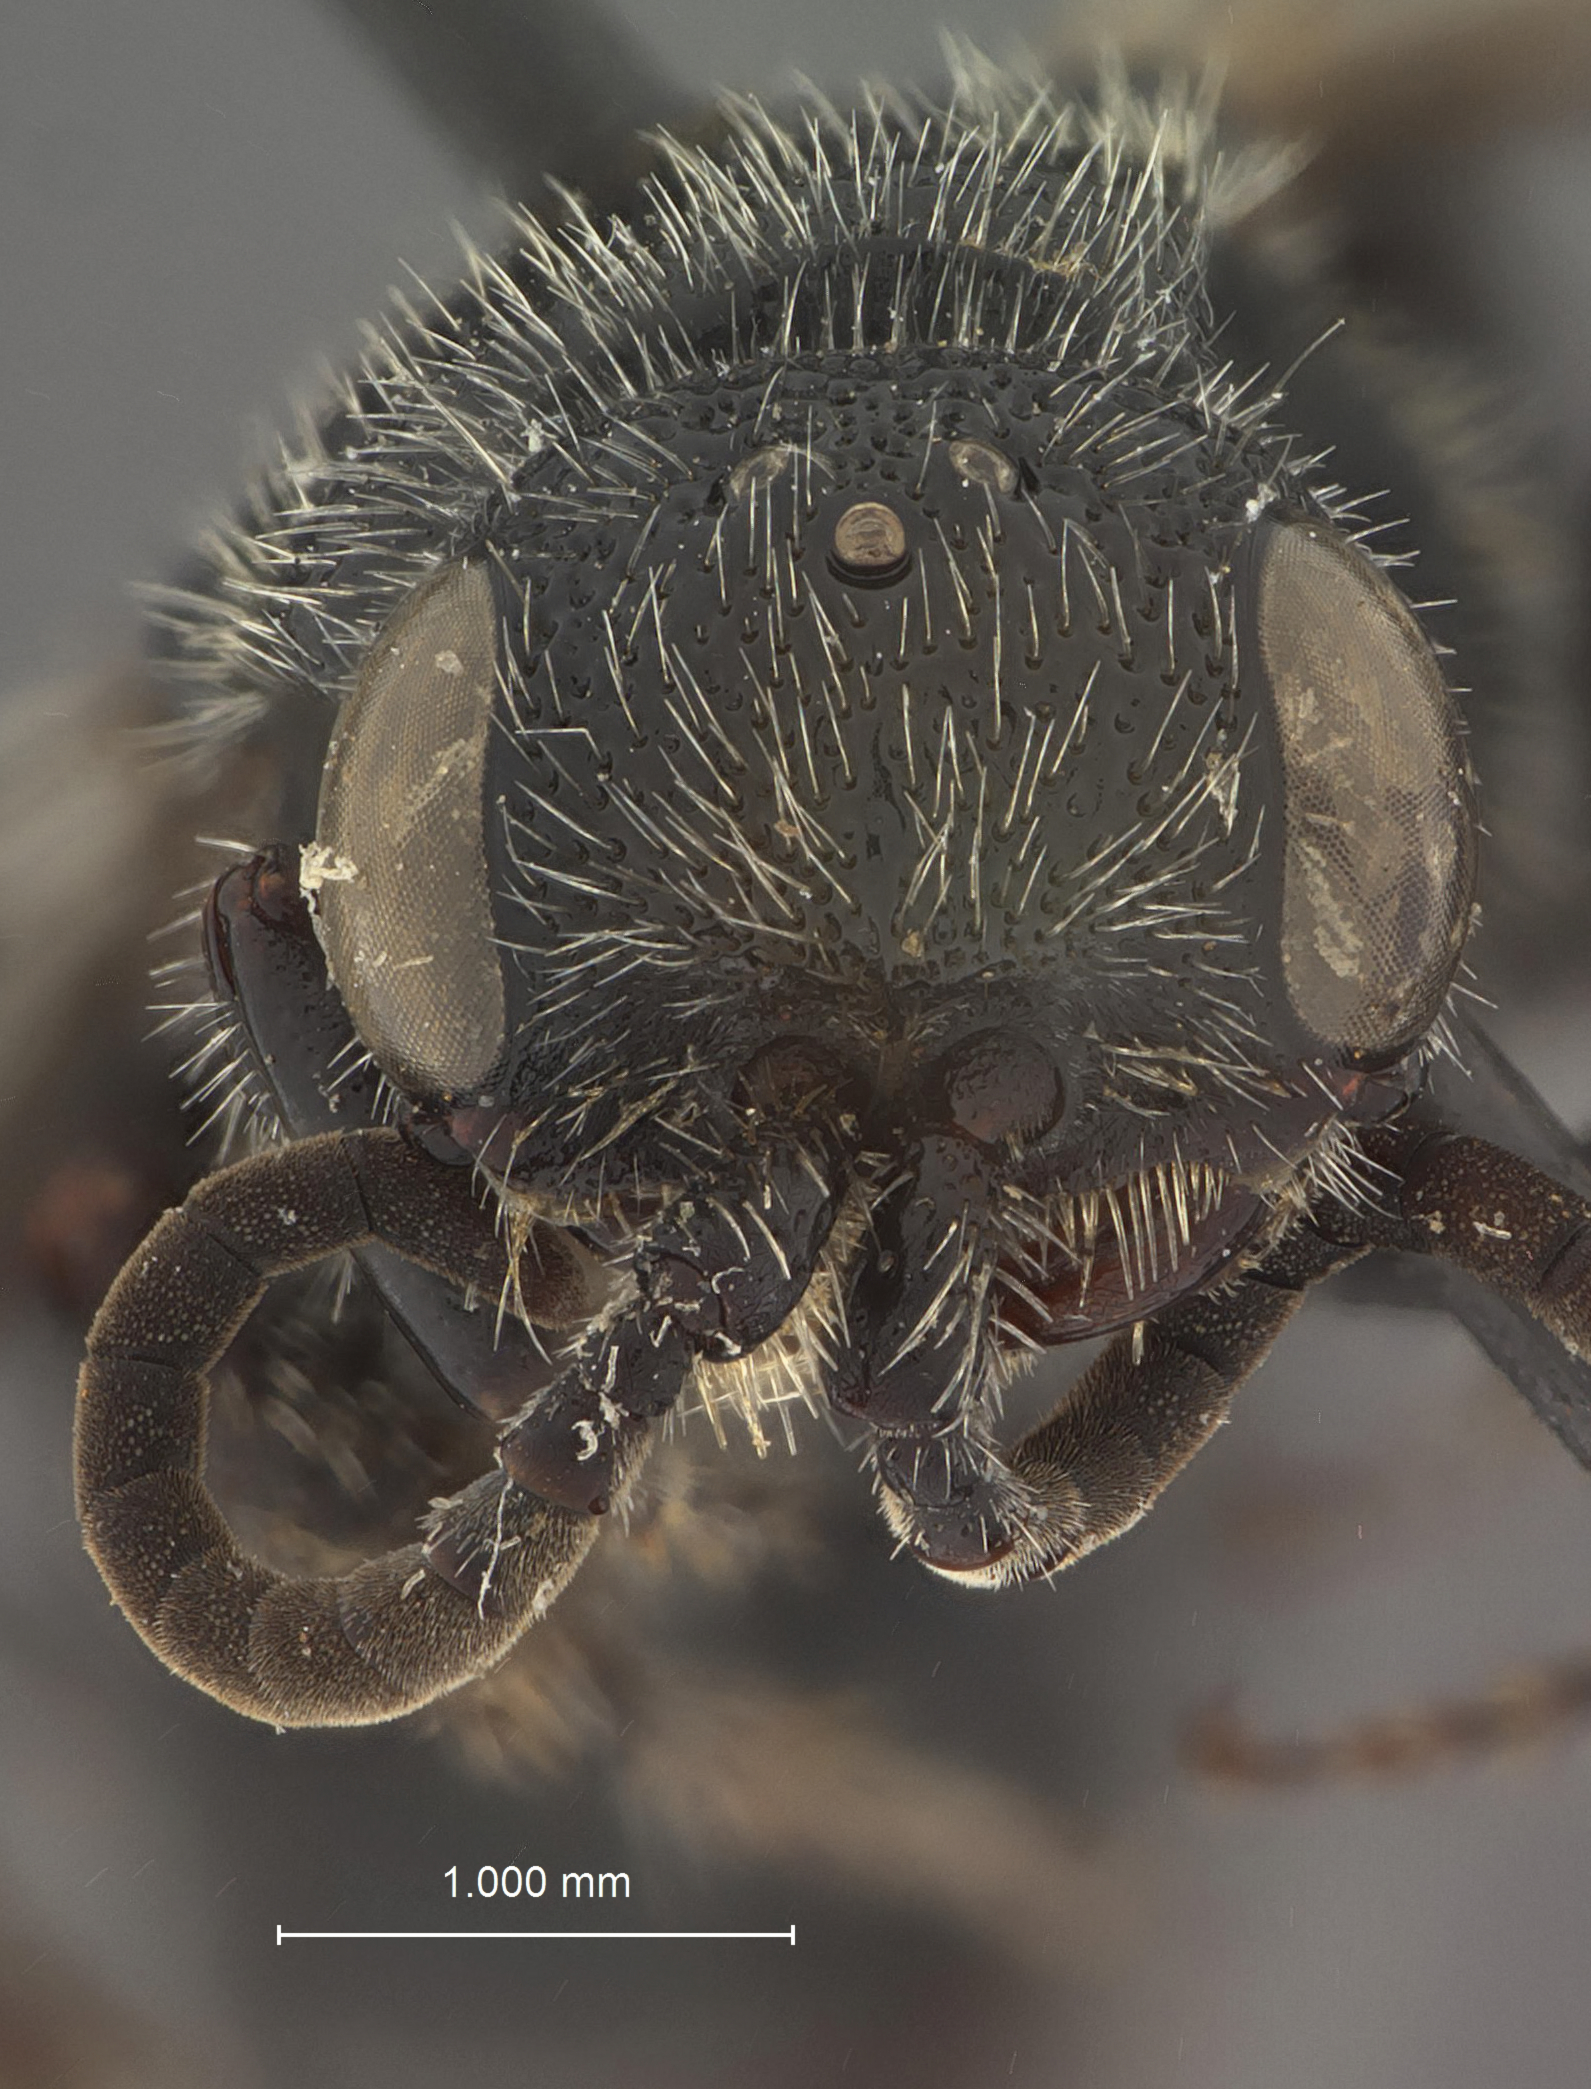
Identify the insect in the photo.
Tiphia haiti
